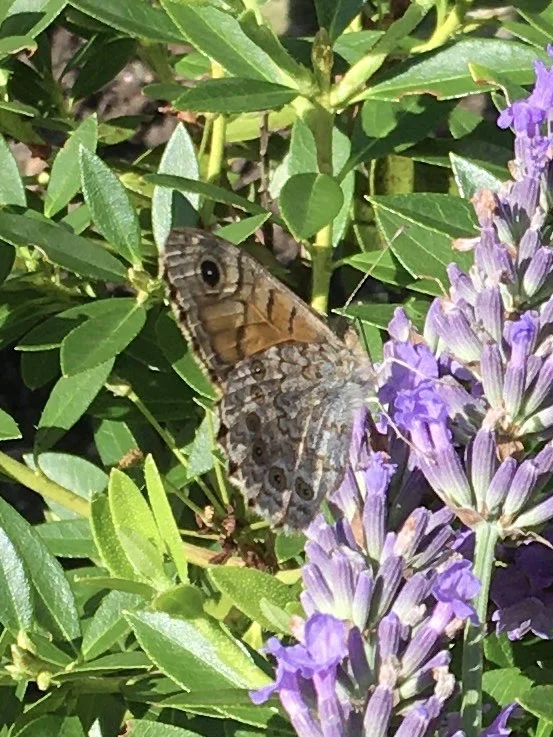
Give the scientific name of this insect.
Lasiommata megera (also Pararge megera)
